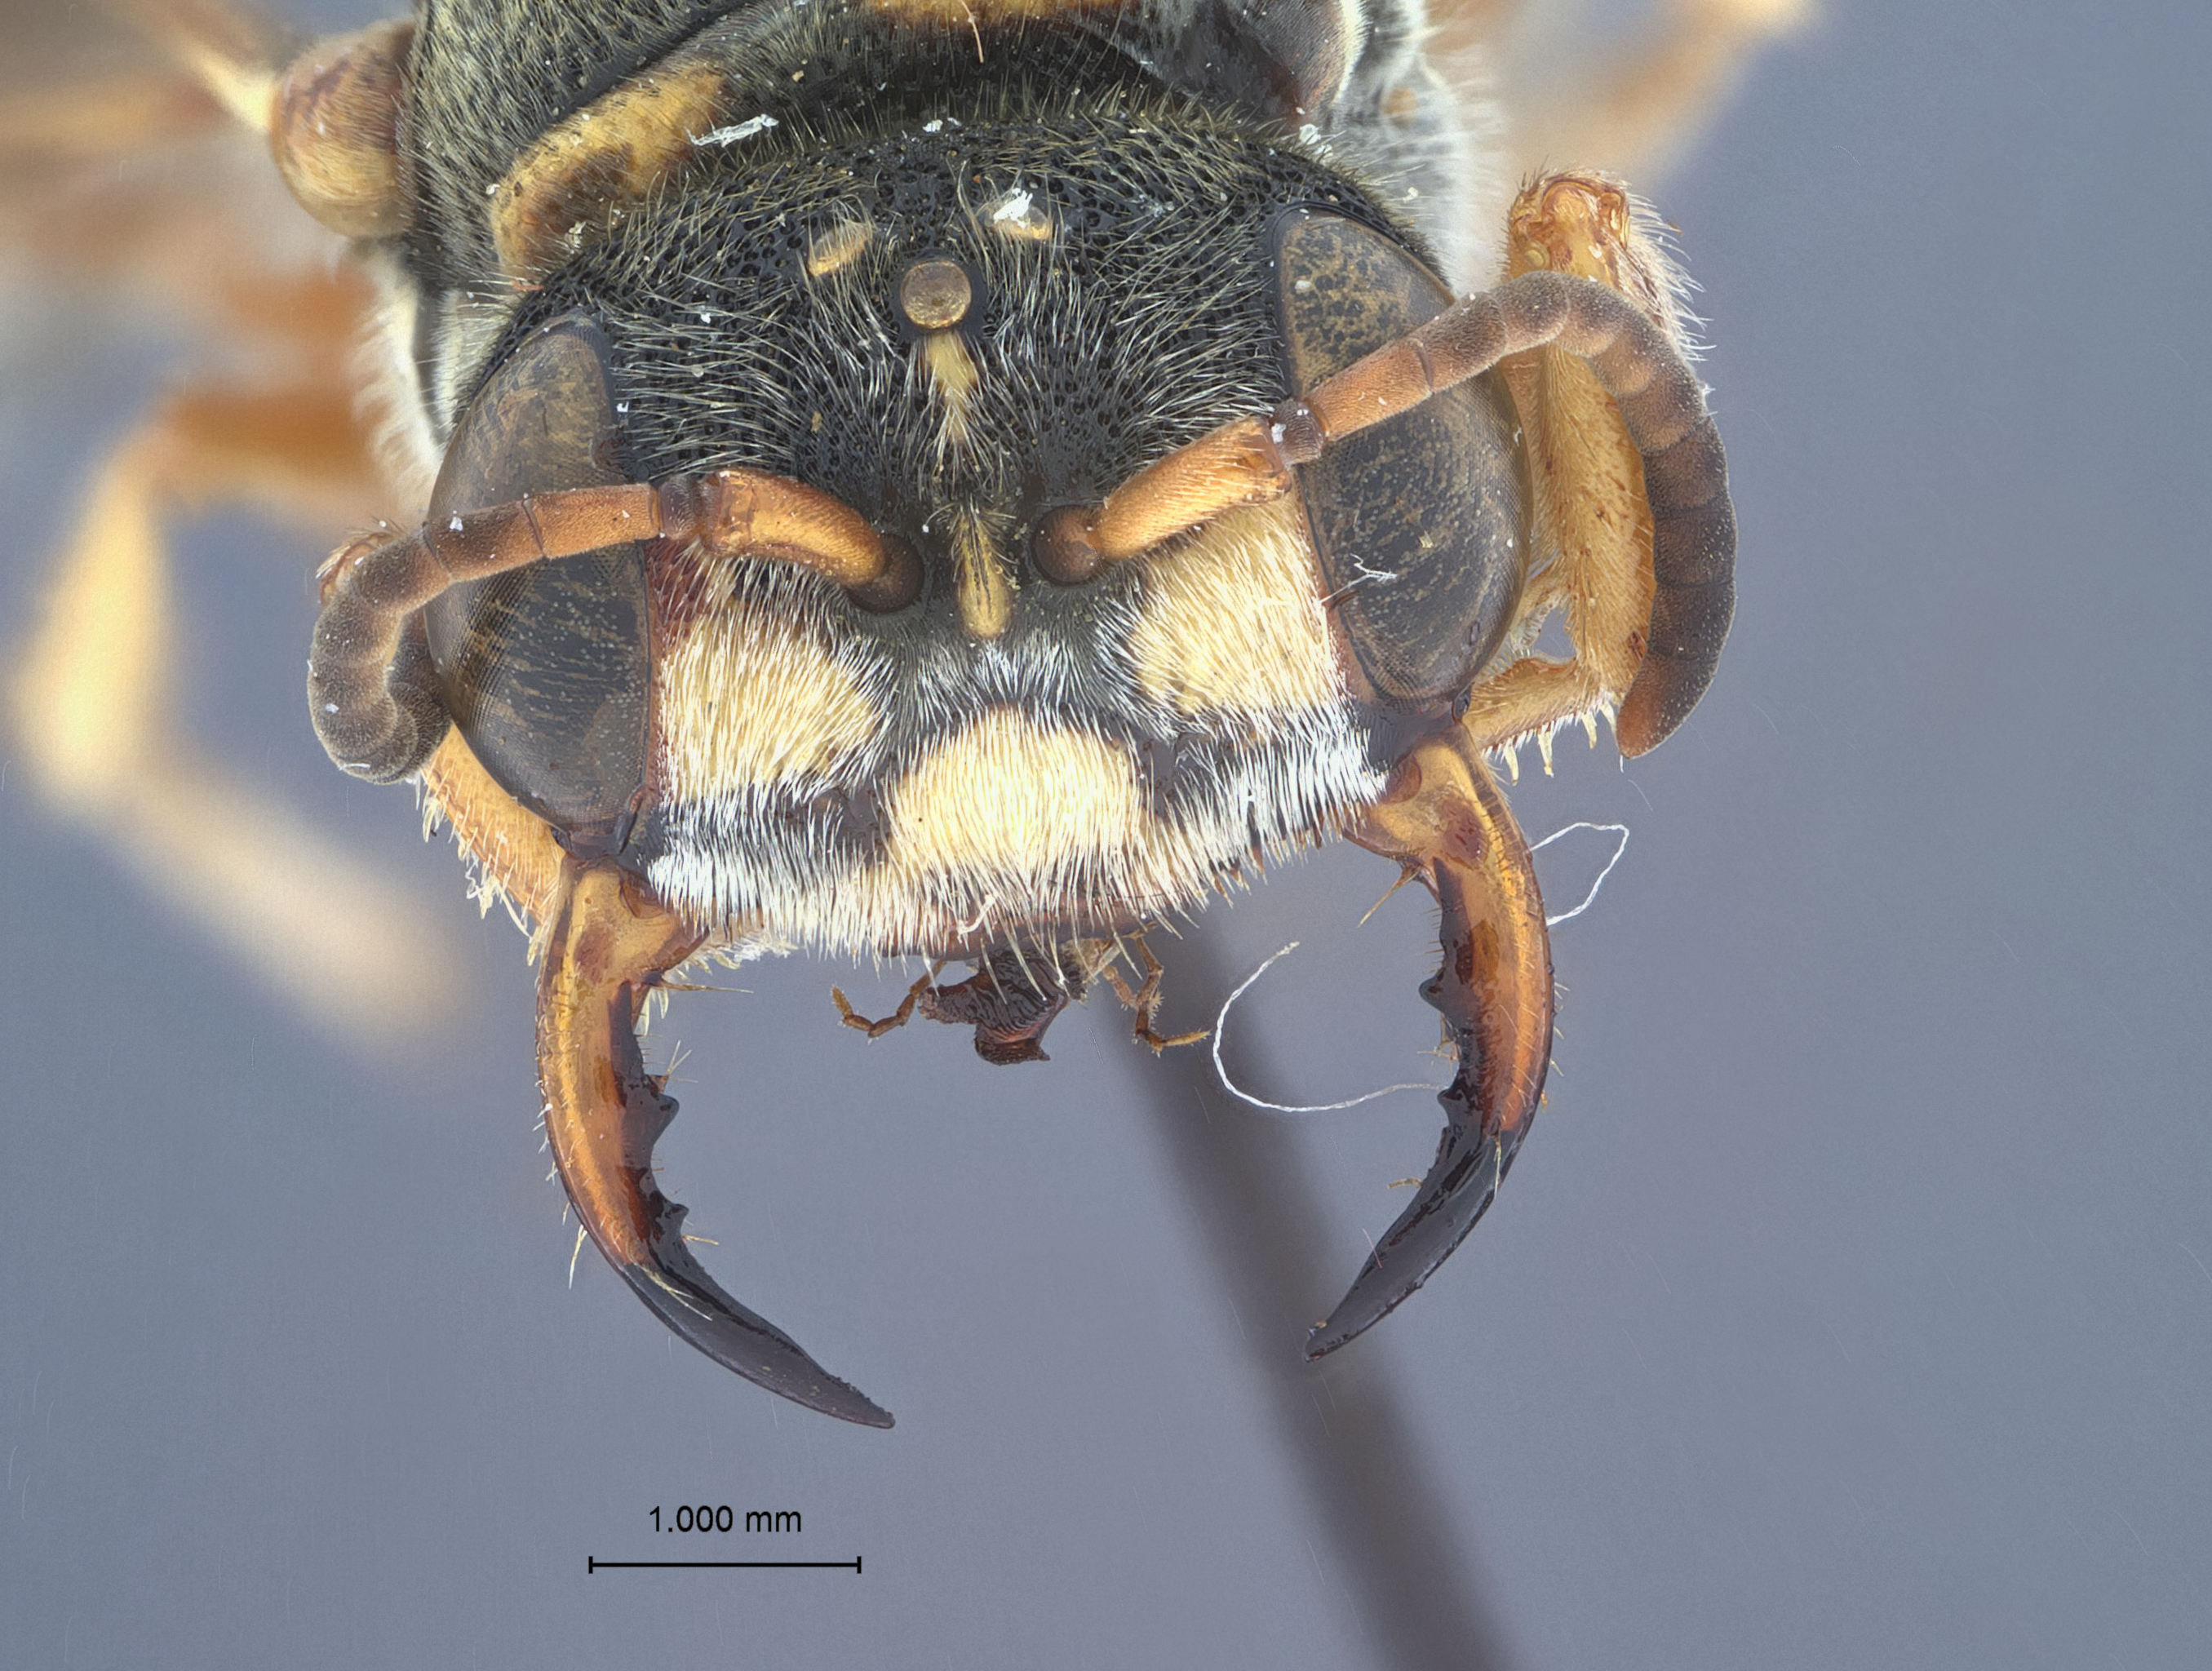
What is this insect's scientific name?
Cerceris dilatate
